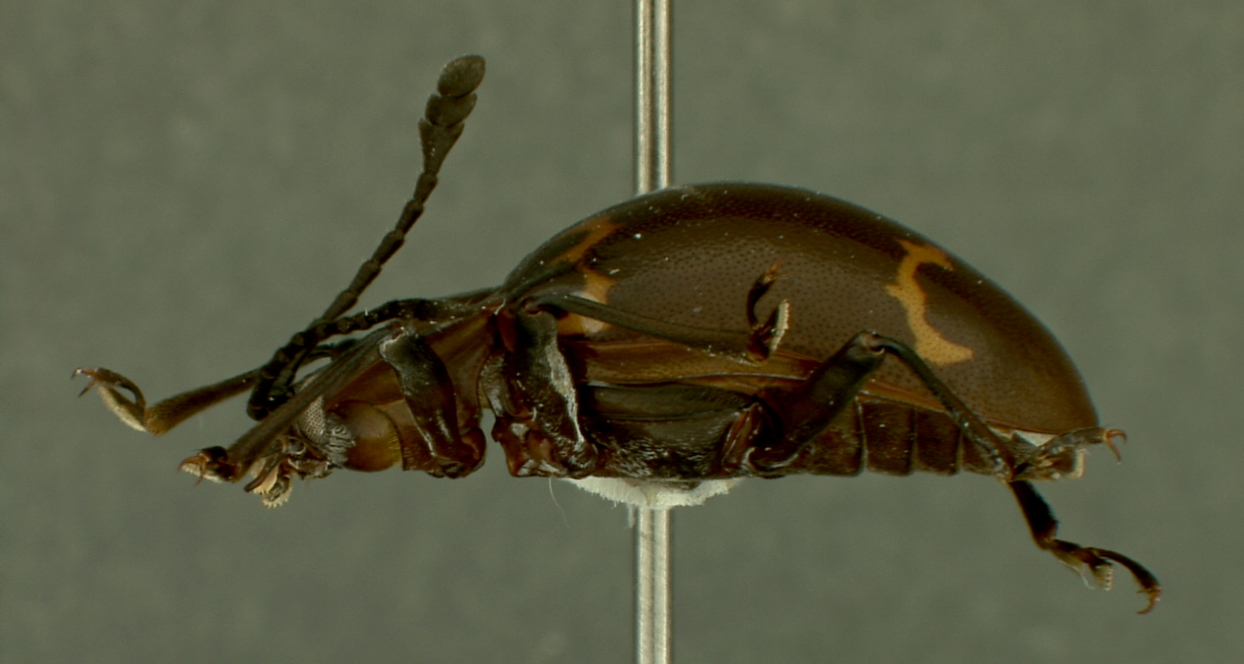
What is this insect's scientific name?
Engonius angustefasciatus
